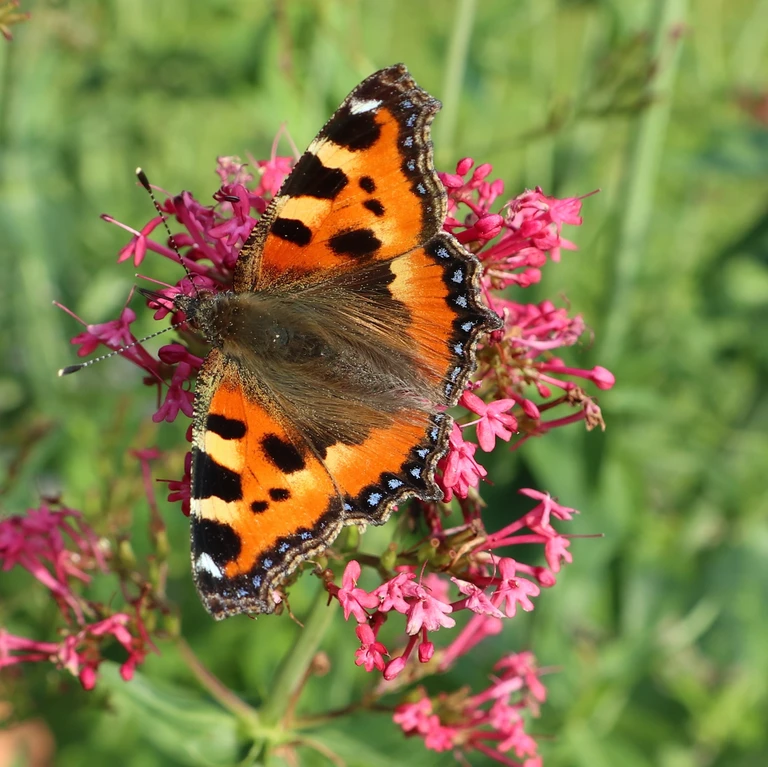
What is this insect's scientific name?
Aglais urticae
